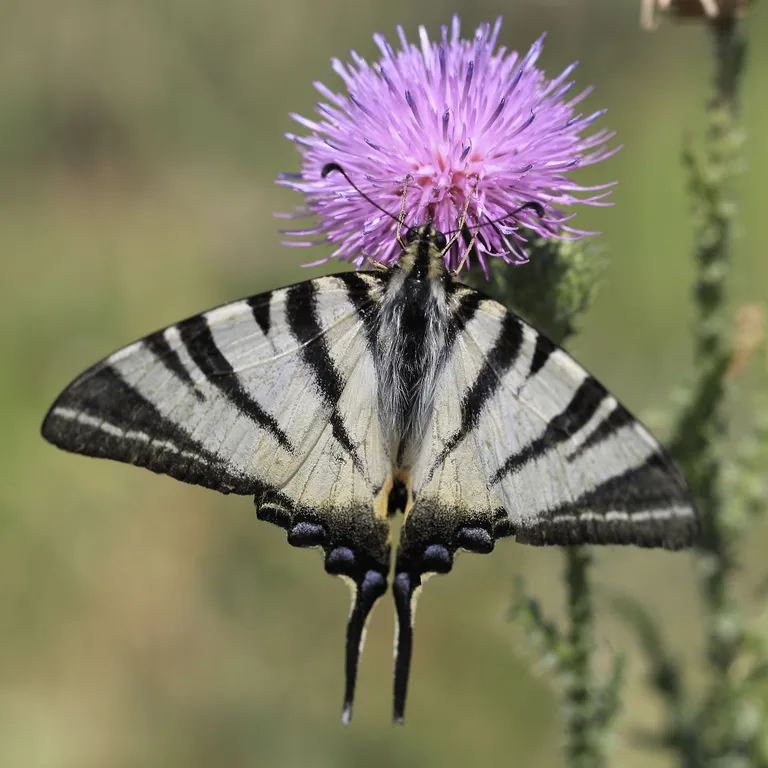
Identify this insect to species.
Iphiclides podalirius
